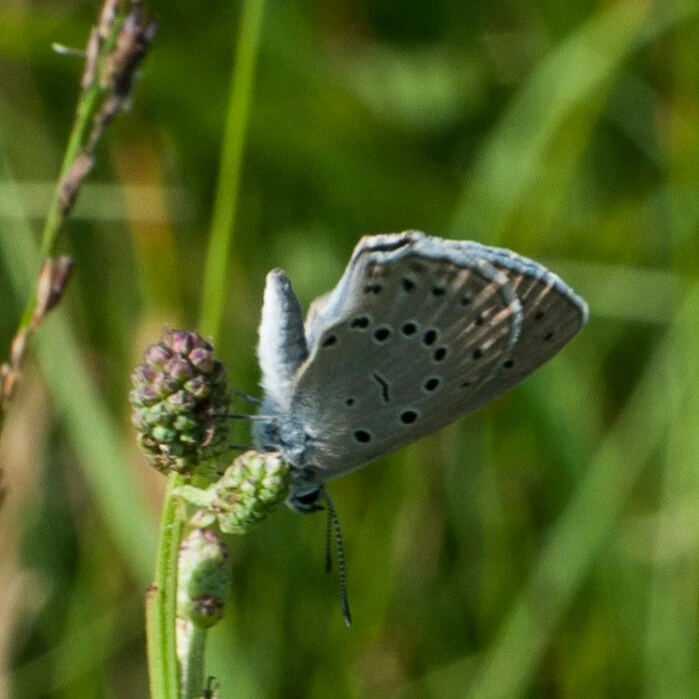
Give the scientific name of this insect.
Phengaris teleius
